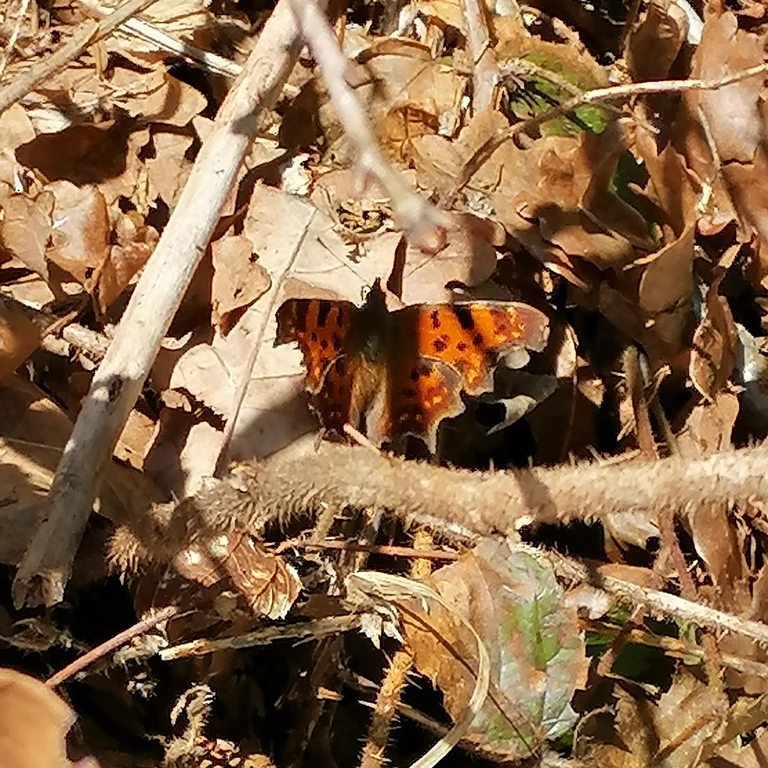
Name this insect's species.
Polygonia c-album
